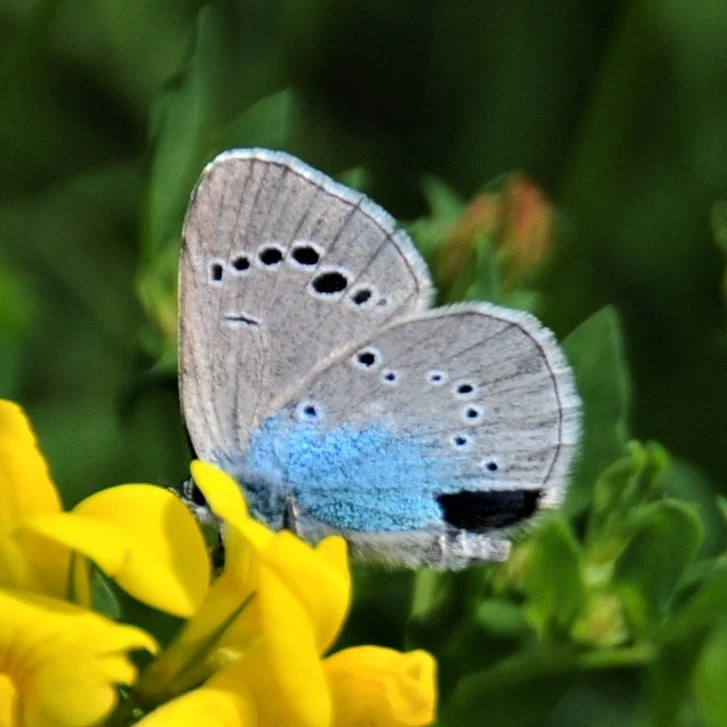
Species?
Glaucopsyche alexis
